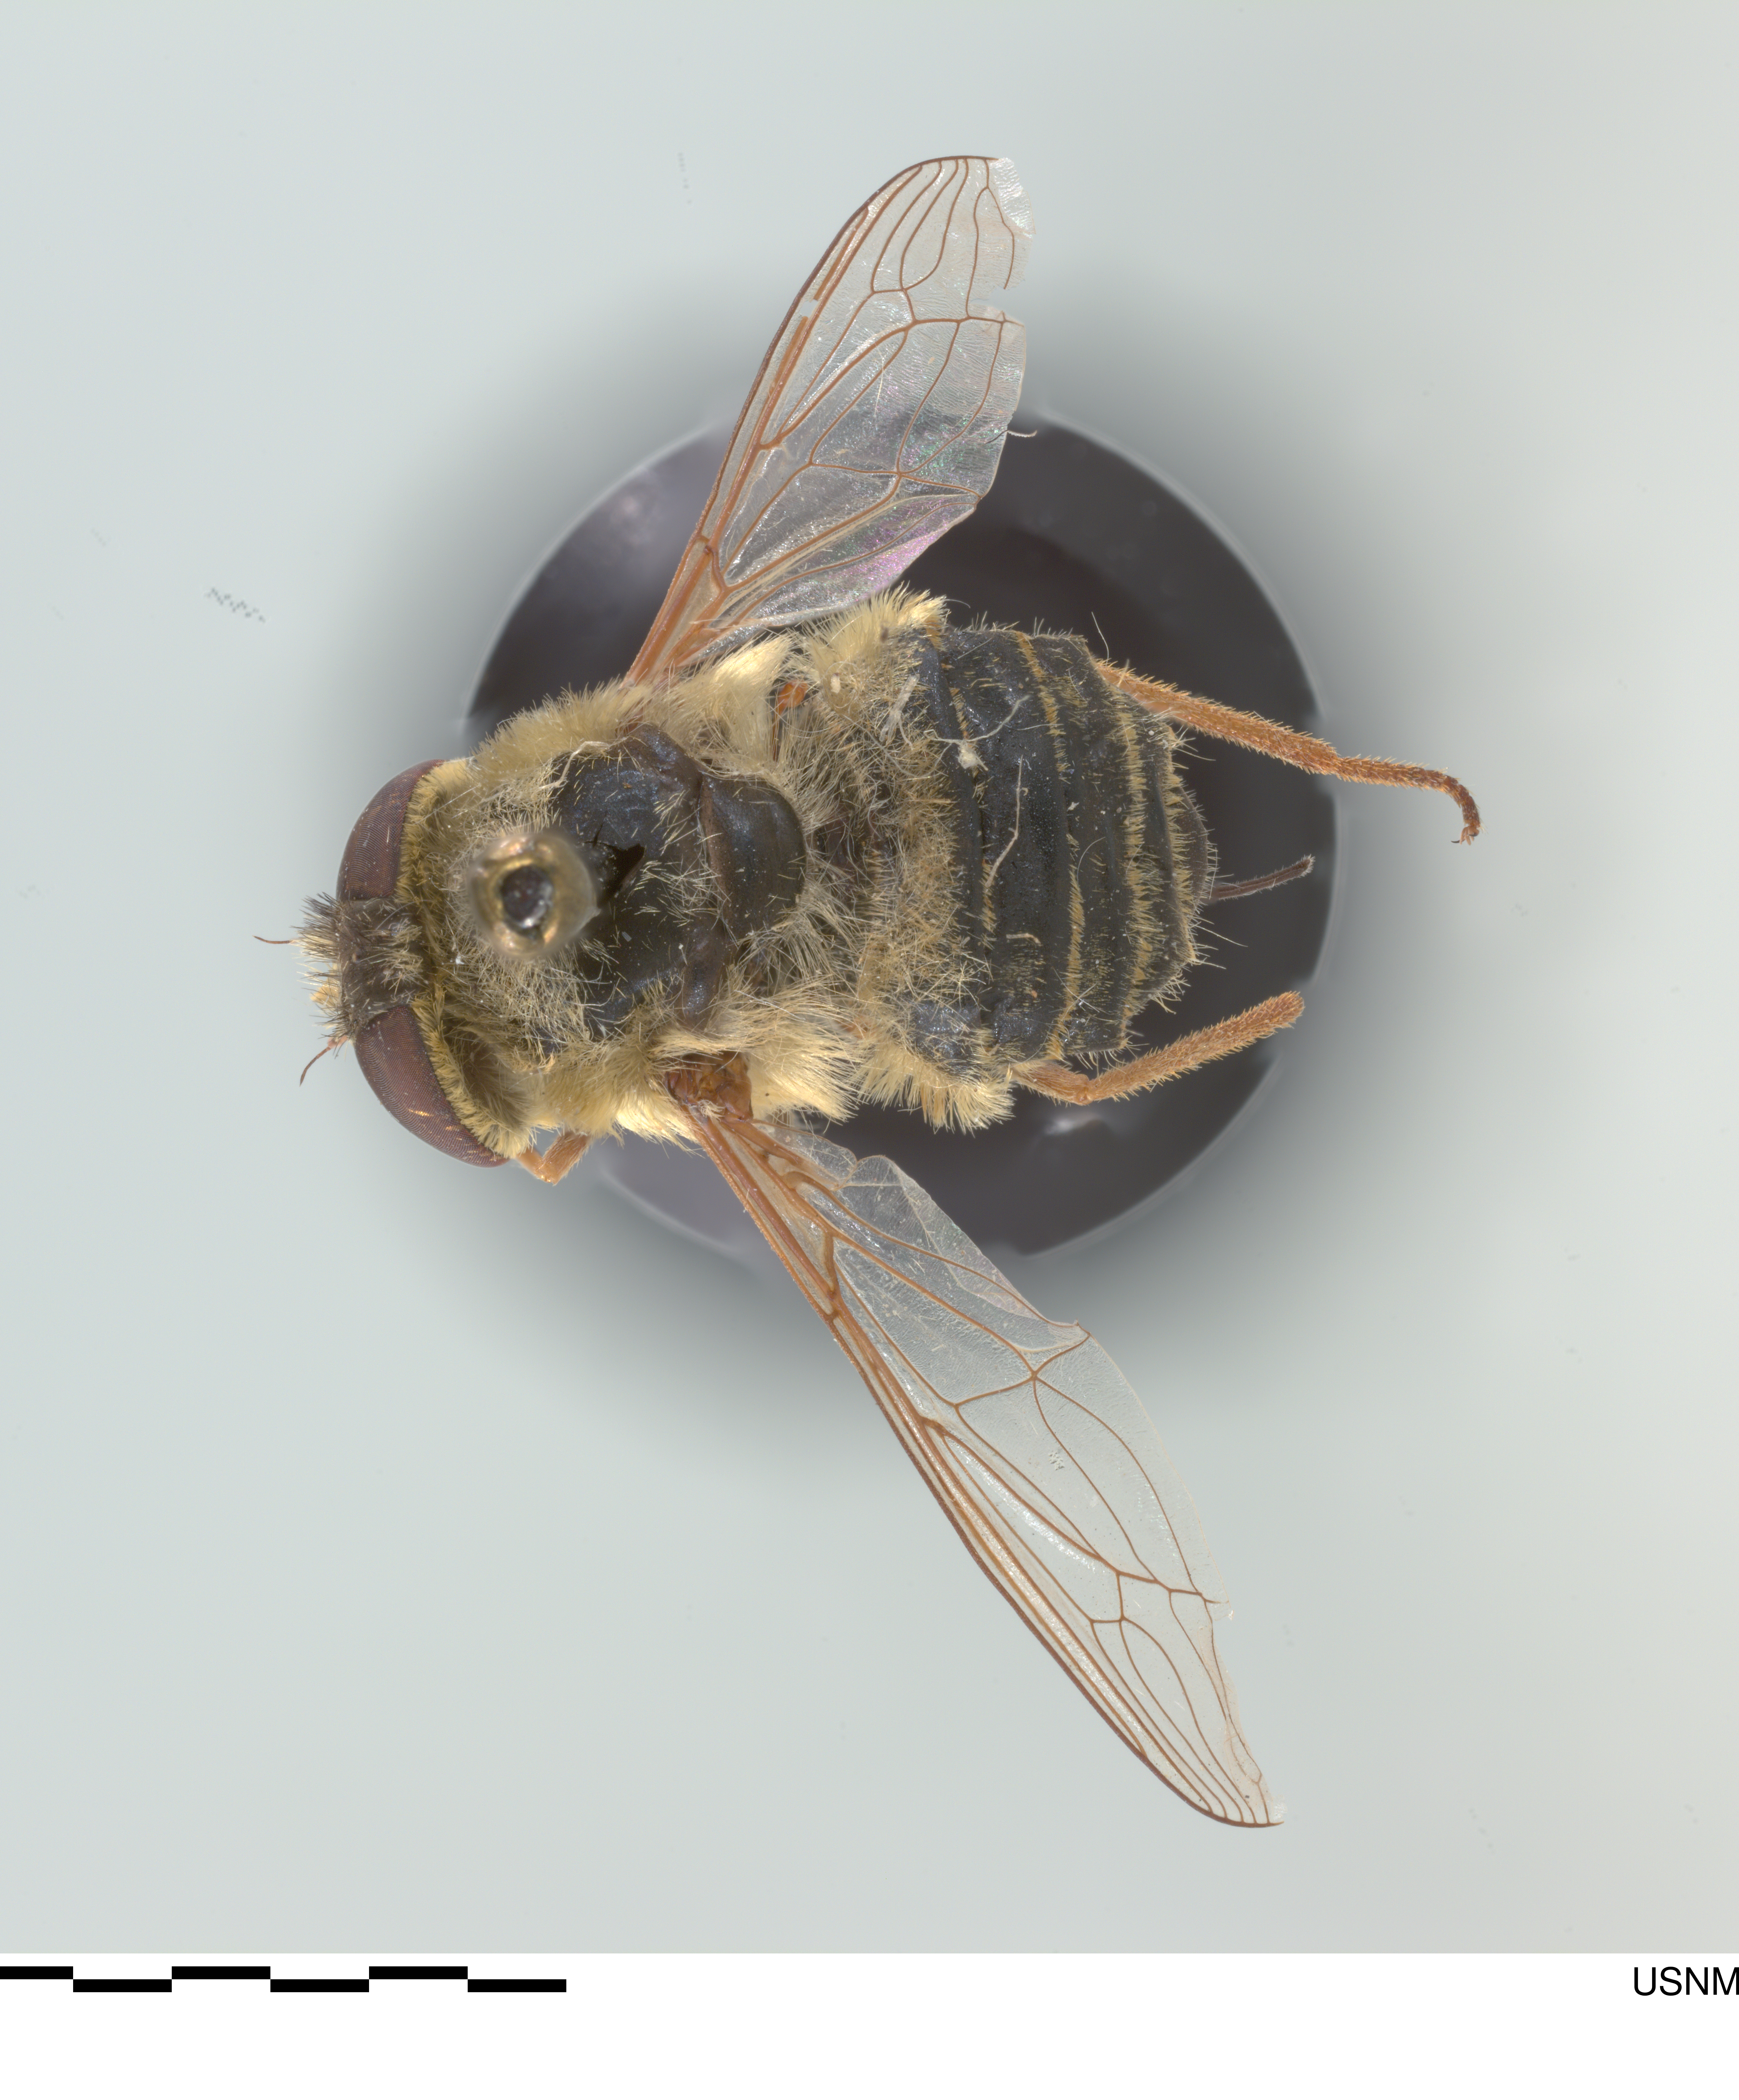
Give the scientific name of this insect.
Neorhynchocephalus sackenii
